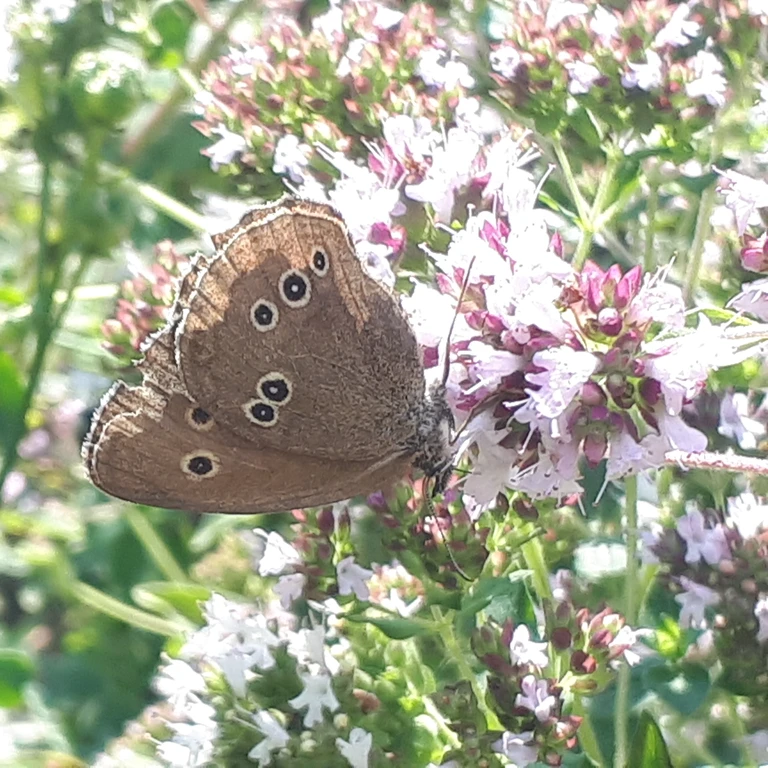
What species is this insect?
Aphantopus hyperantus
